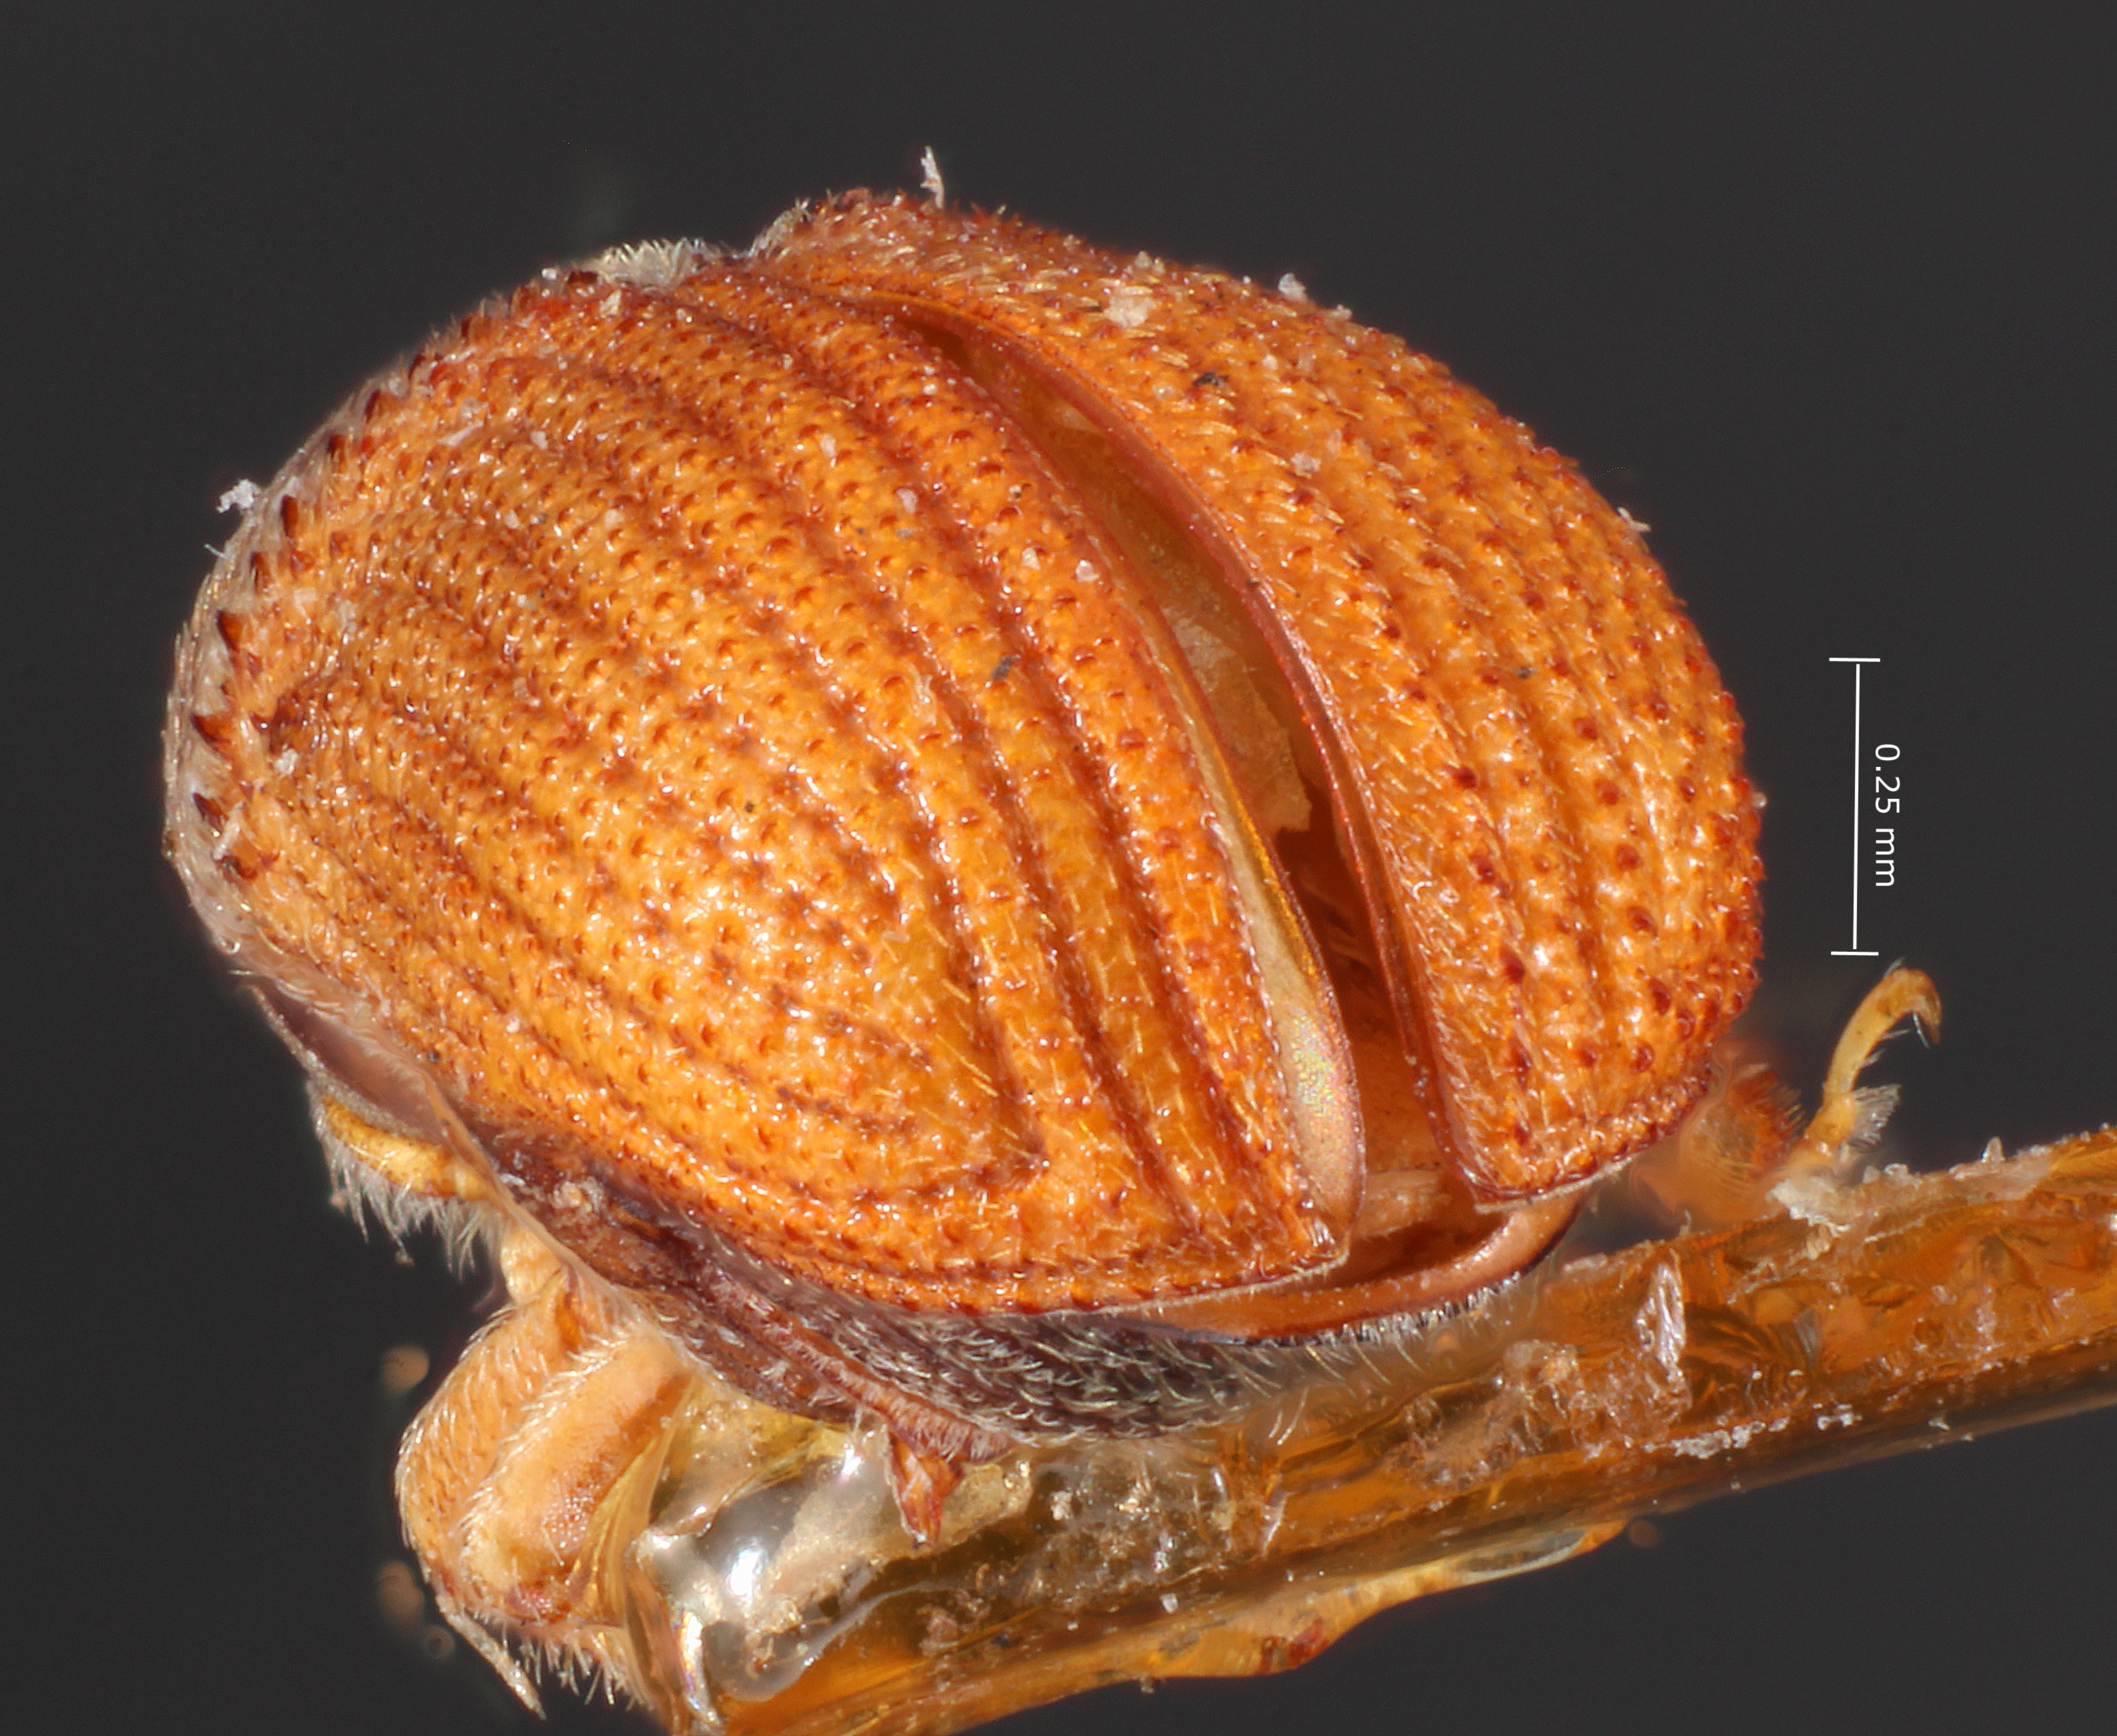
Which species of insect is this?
Phloeosinus taxodii
